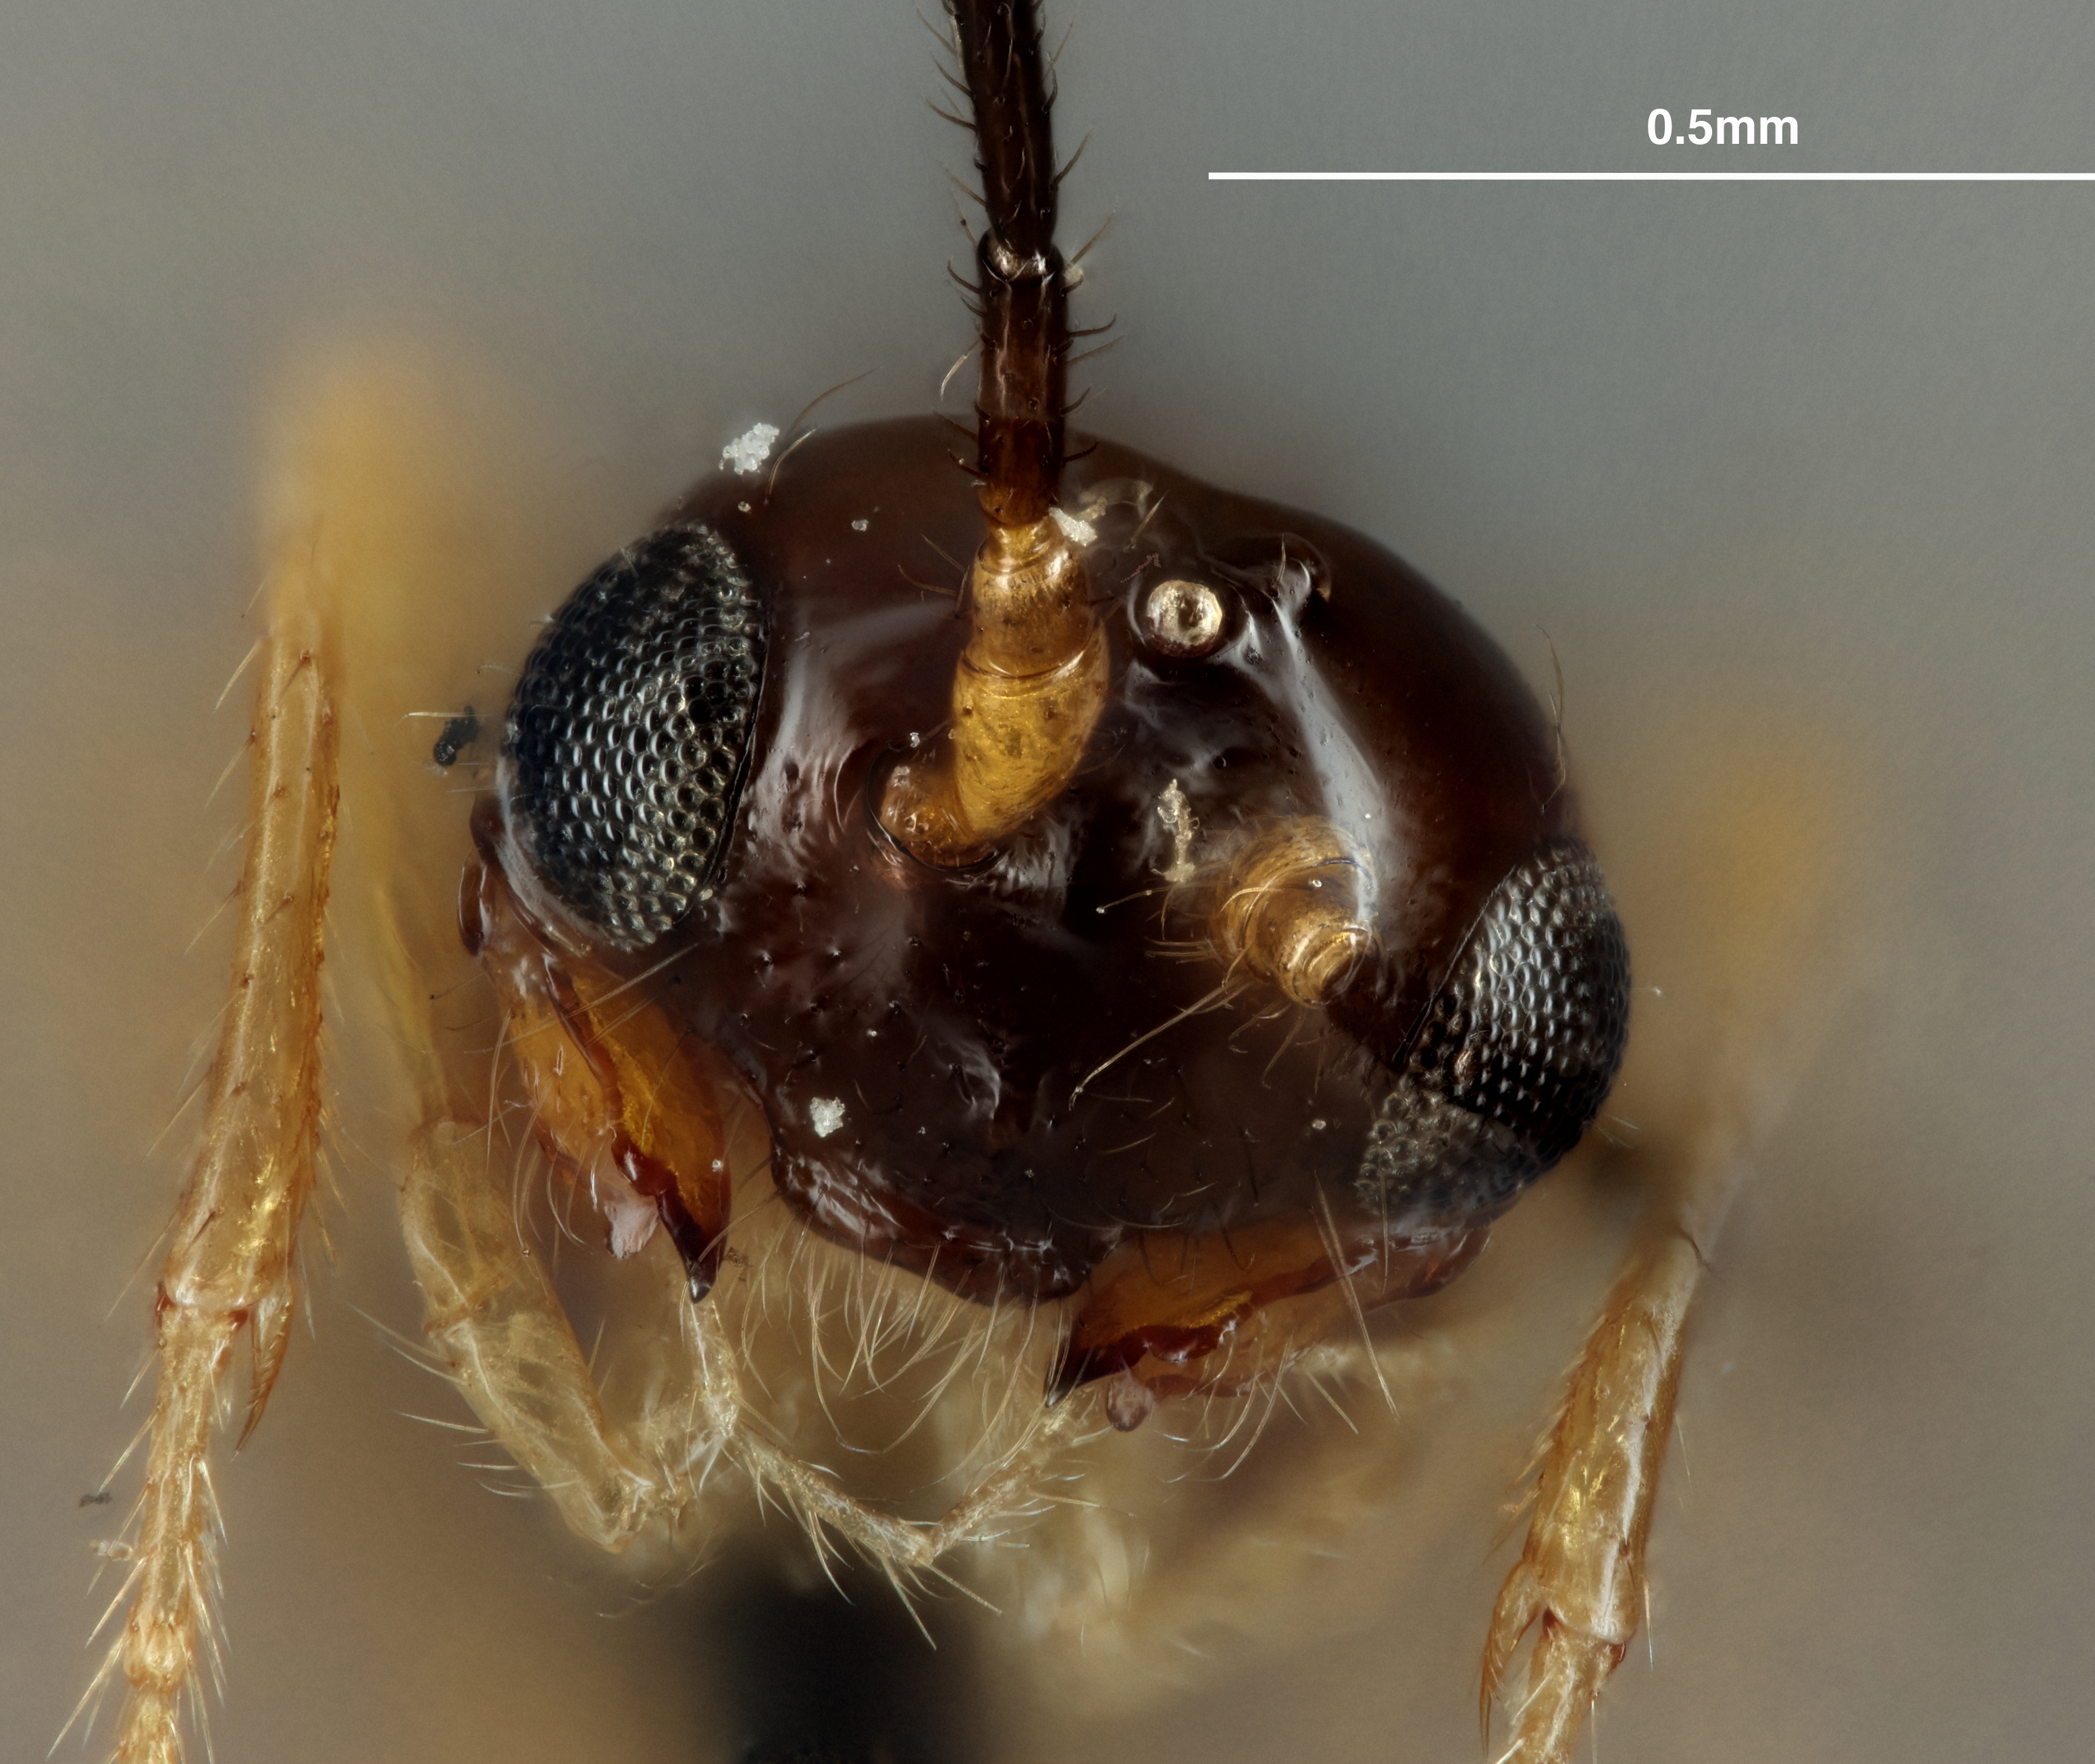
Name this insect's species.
Aphaereta ithacensis
